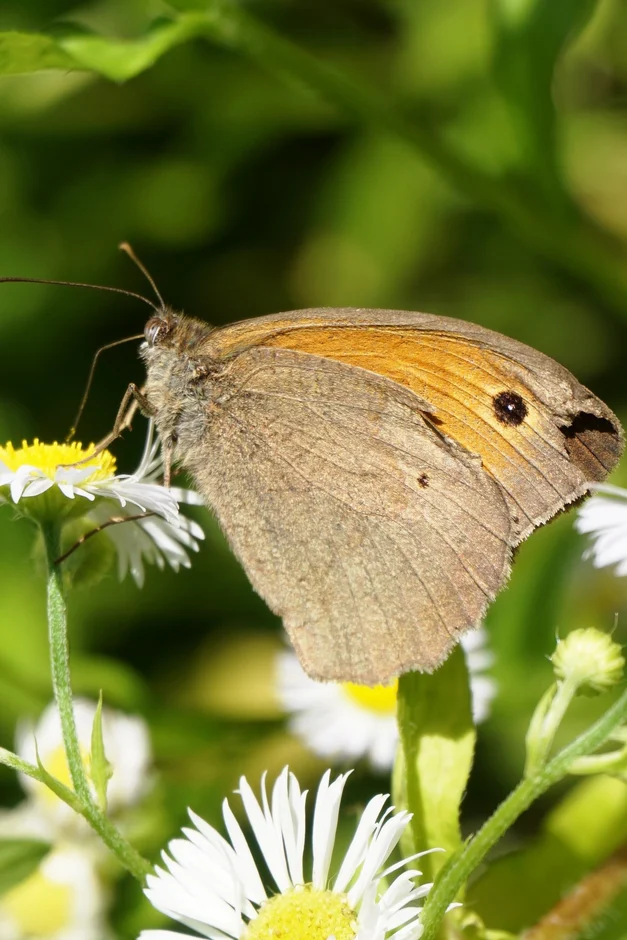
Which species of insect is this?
Maniola jurtina
